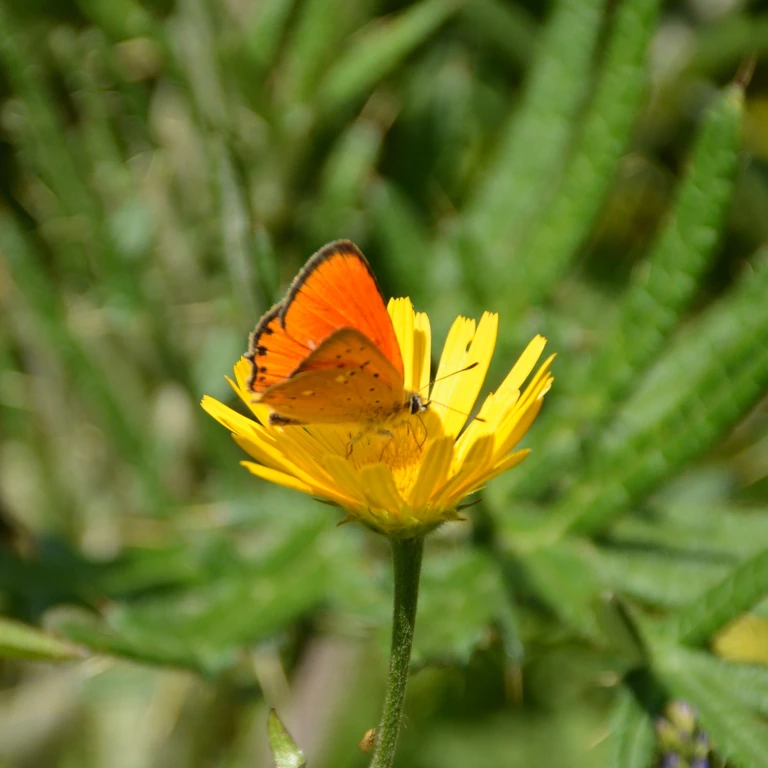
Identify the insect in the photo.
Lycaena virgaureae
